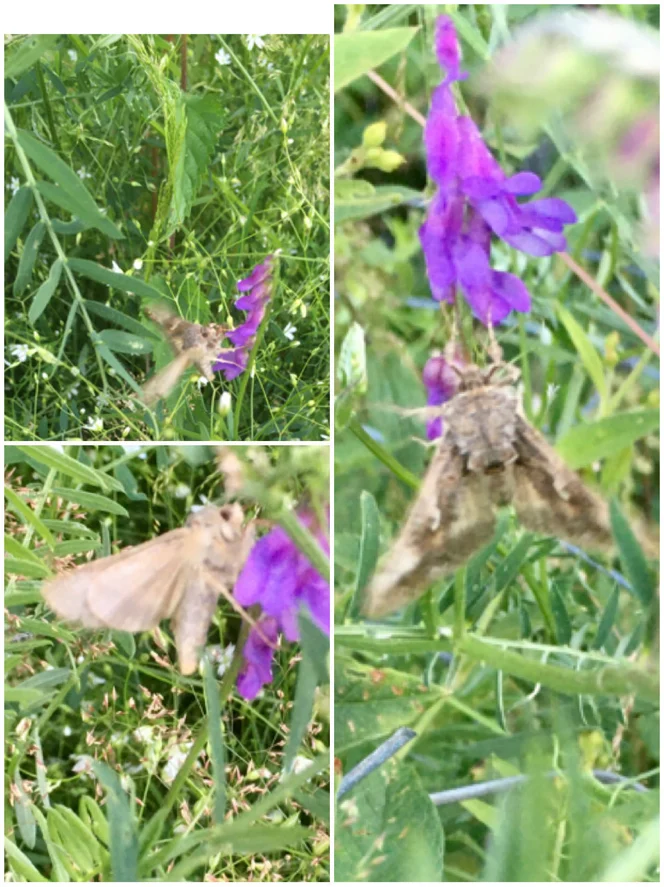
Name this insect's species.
Autographa gamma
